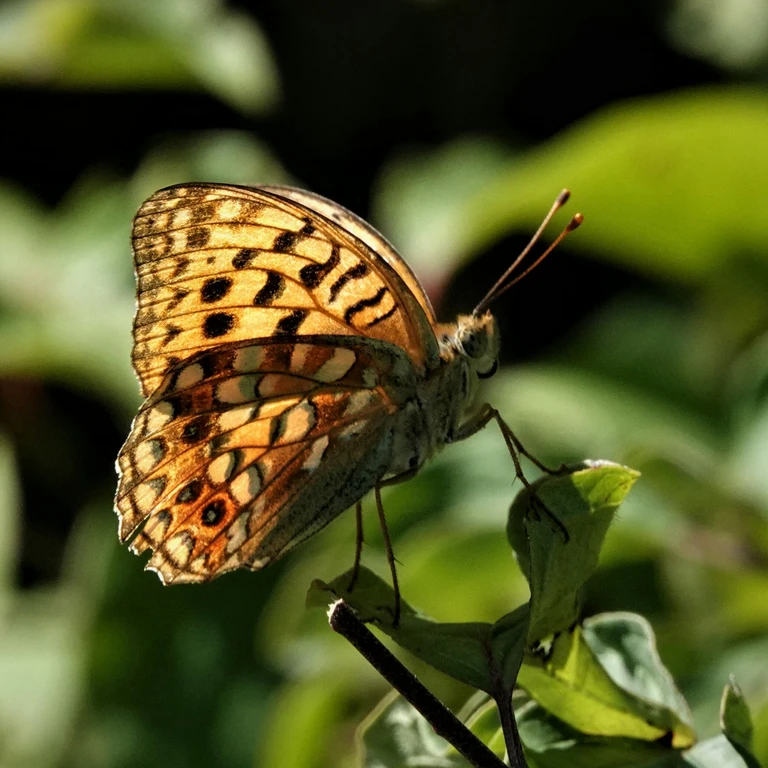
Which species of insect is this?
Fabriciana adippe
